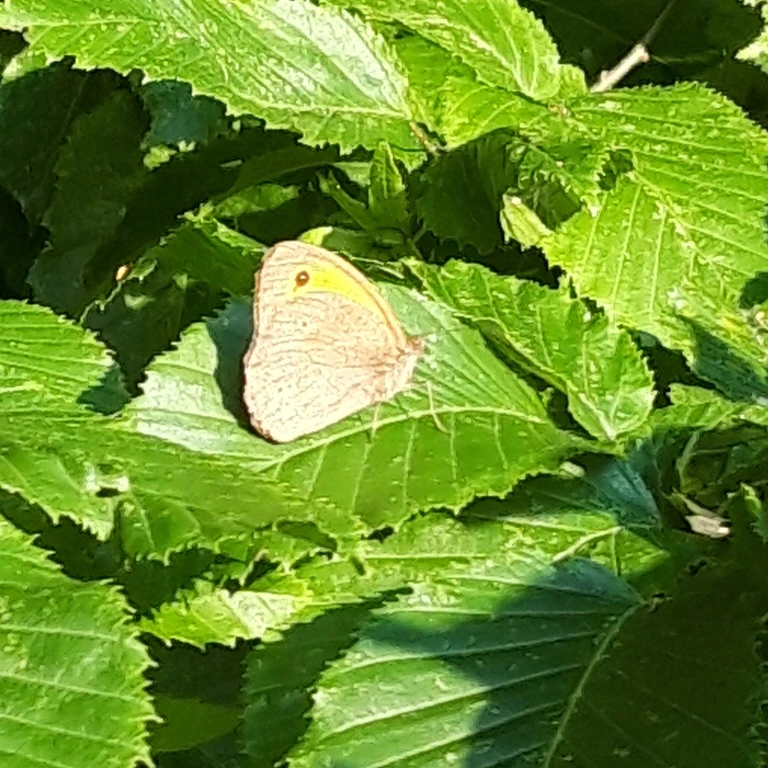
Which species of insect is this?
Maniola jurtina
